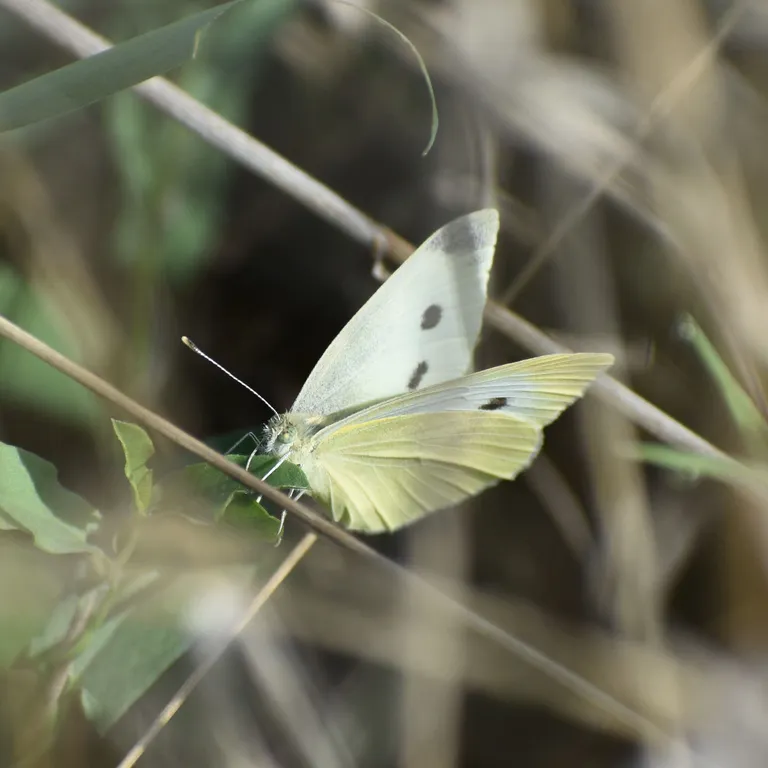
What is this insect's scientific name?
Pieris rapae
